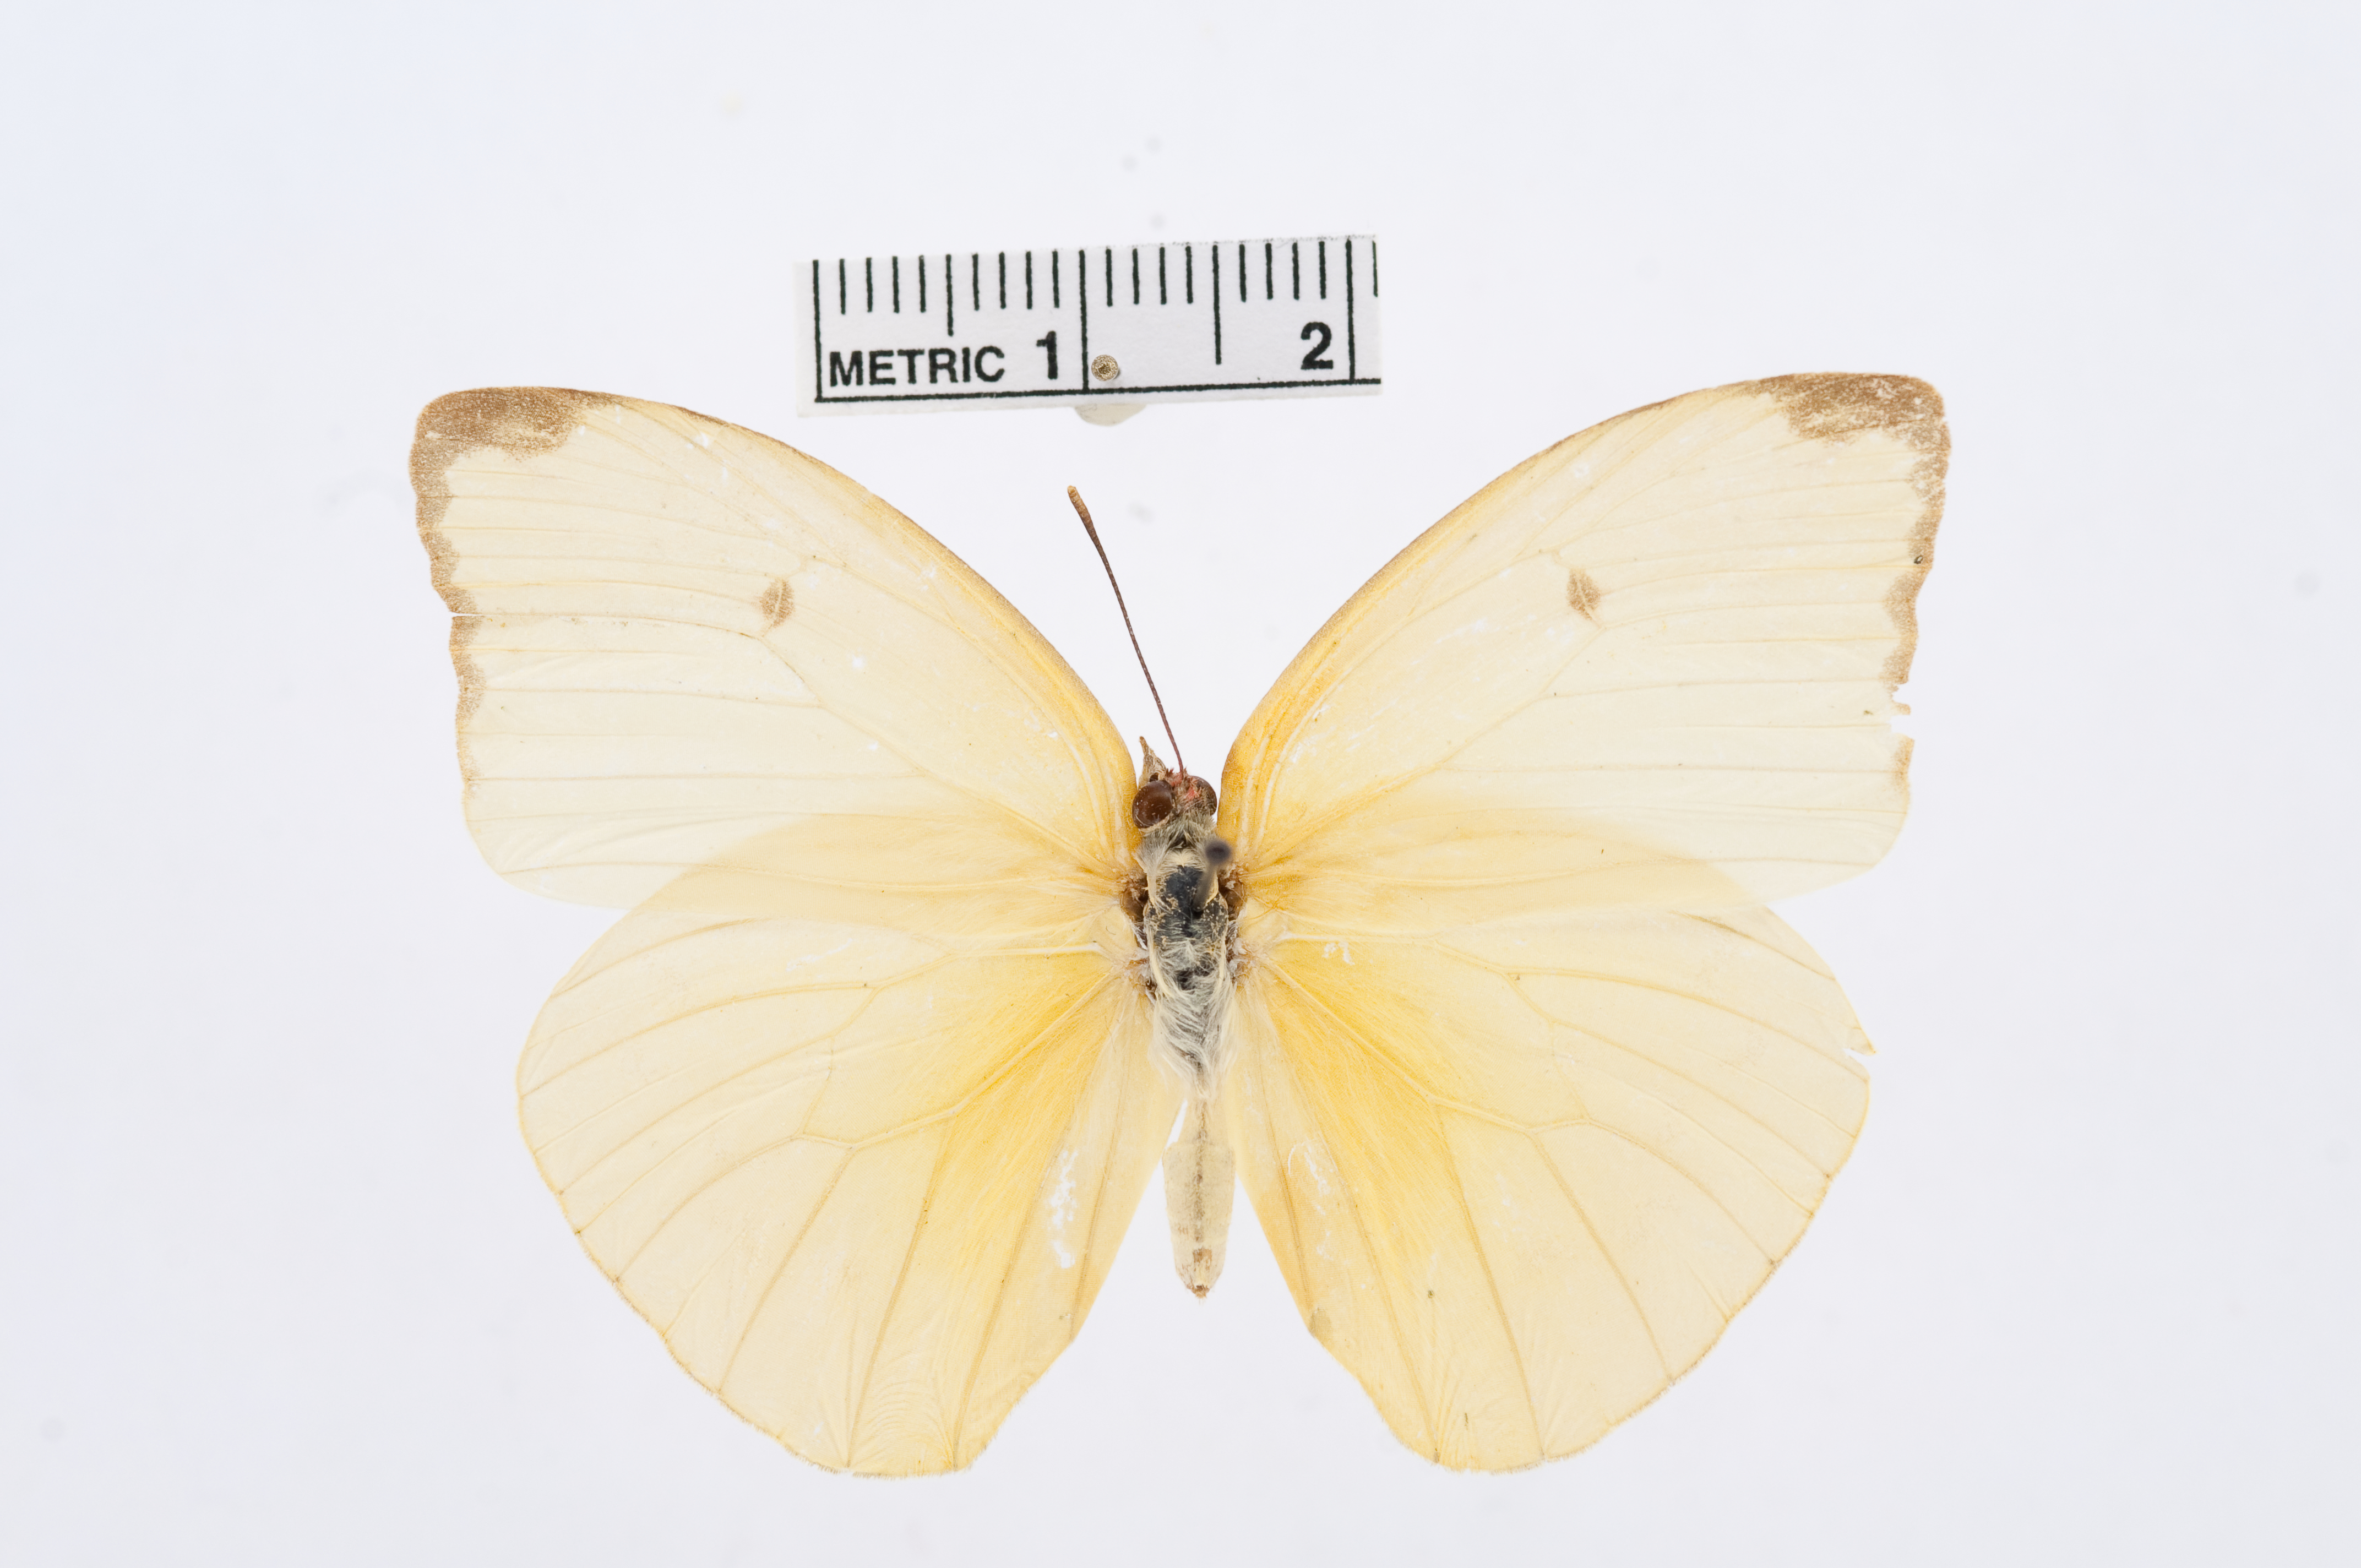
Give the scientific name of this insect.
Aphrissa boisduvalii
